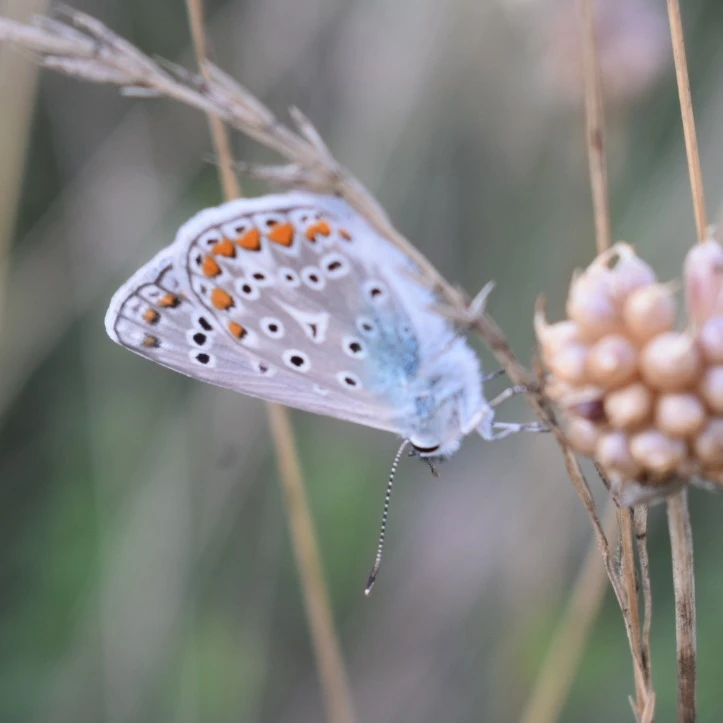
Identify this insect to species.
Polyommatus icarus
